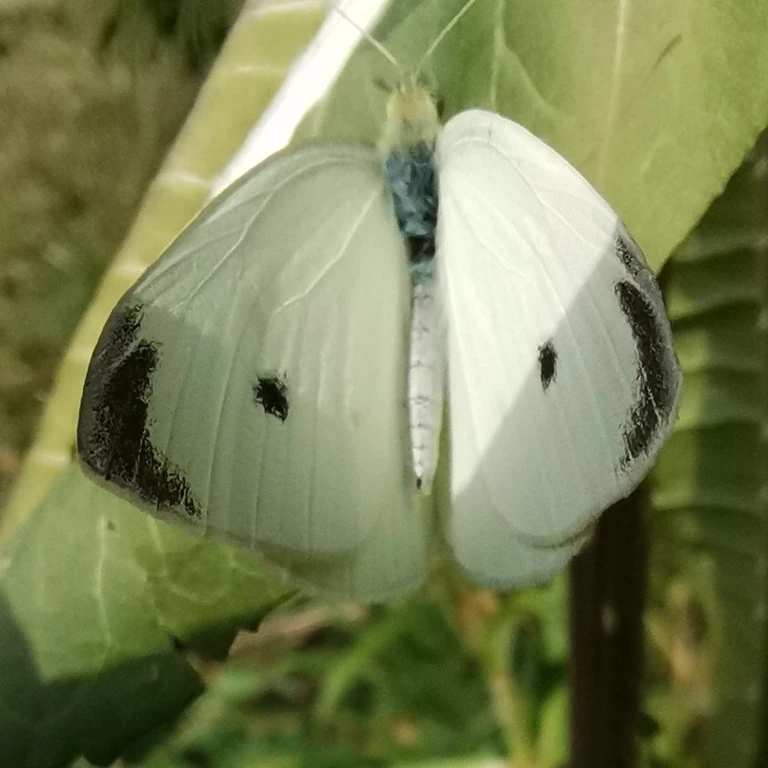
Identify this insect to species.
Pieris rapae
